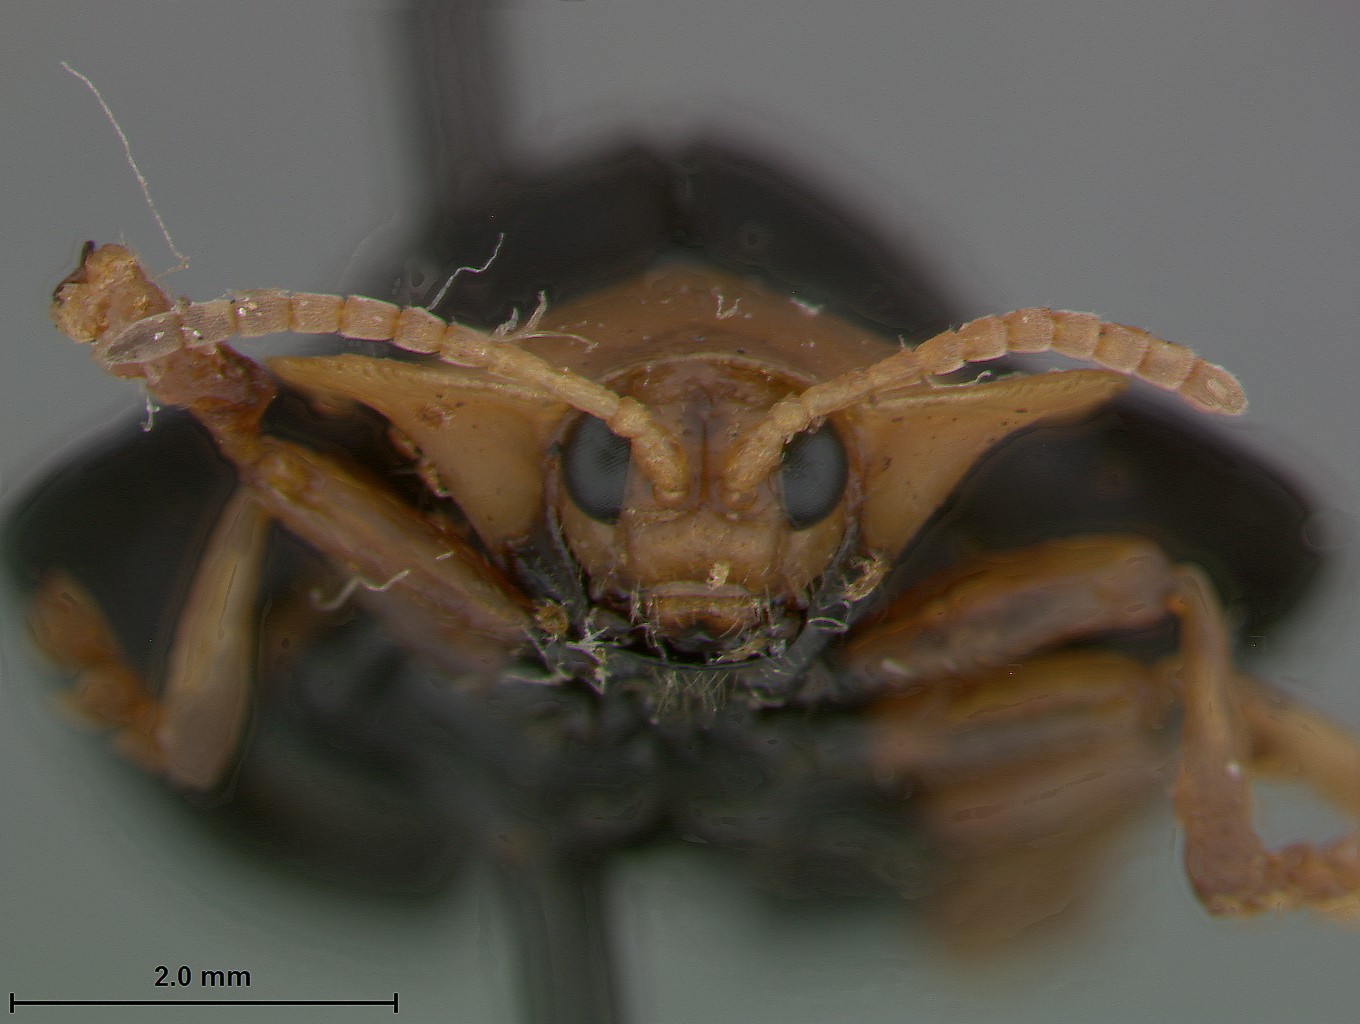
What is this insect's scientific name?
Stoiba clarildae
